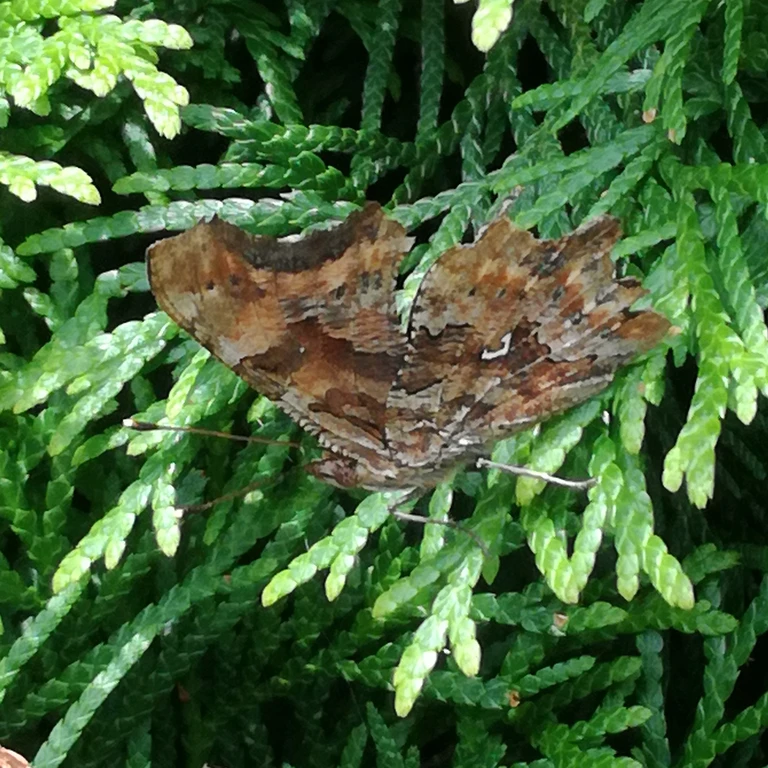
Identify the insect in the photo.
Polygonia c-album
